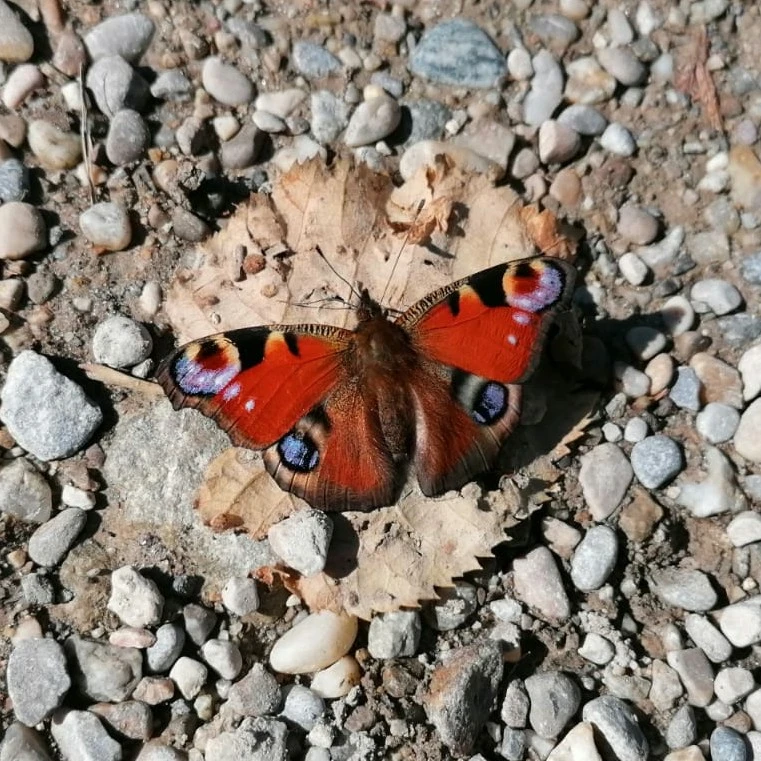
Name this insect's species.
Aglais io
